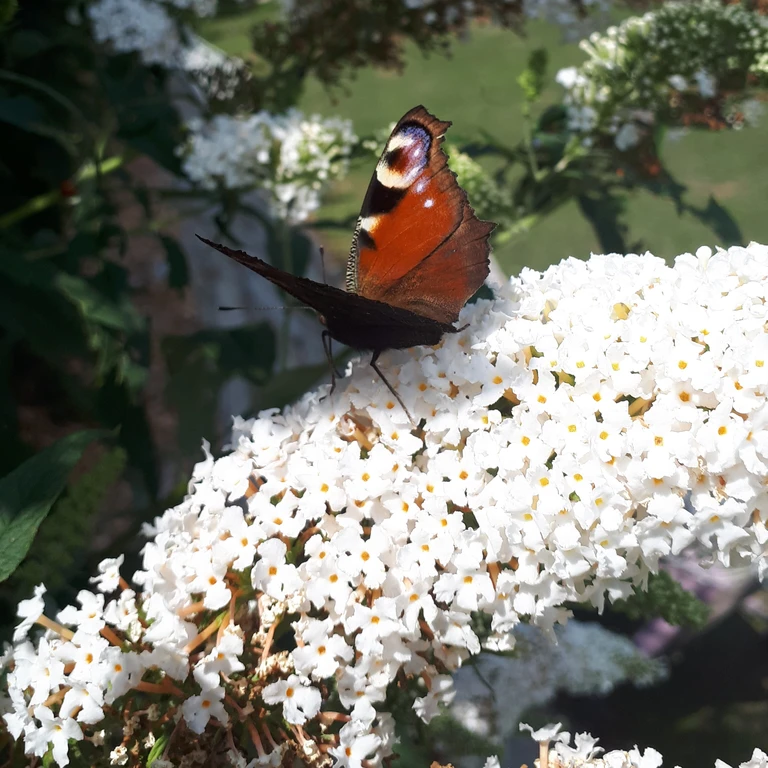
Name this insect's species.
Aglais io
